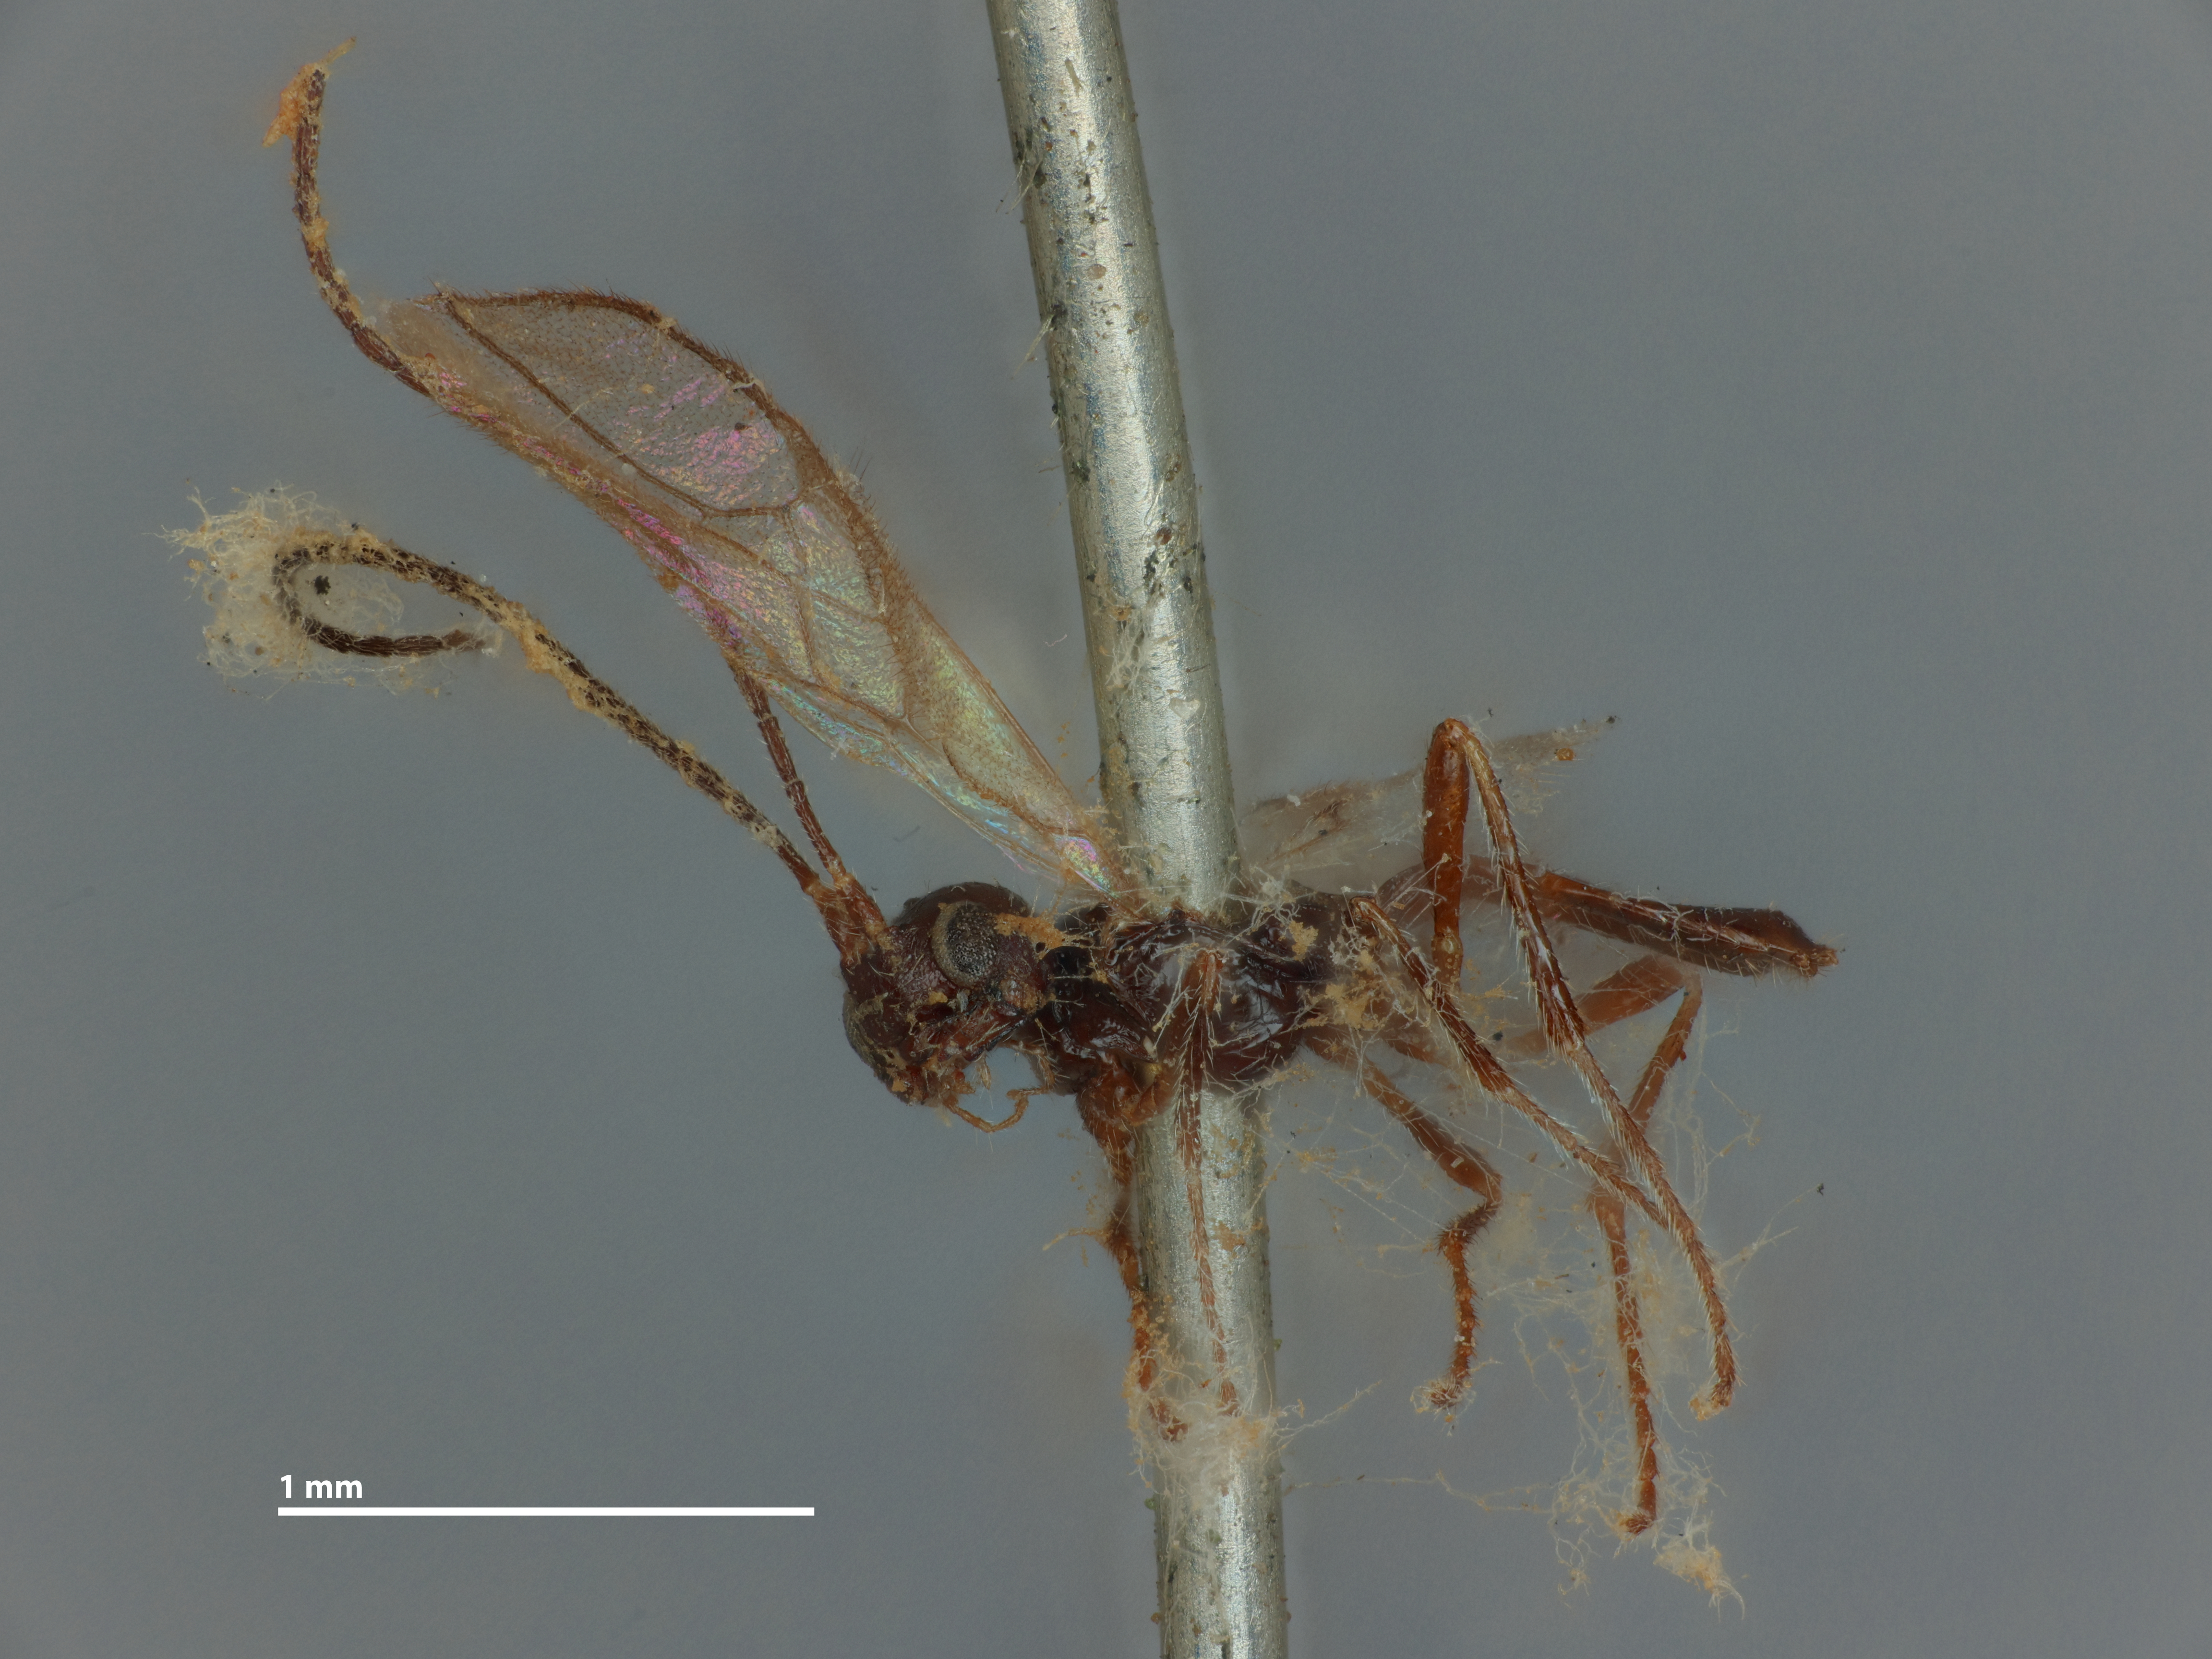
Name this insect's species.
Toxares tritici
